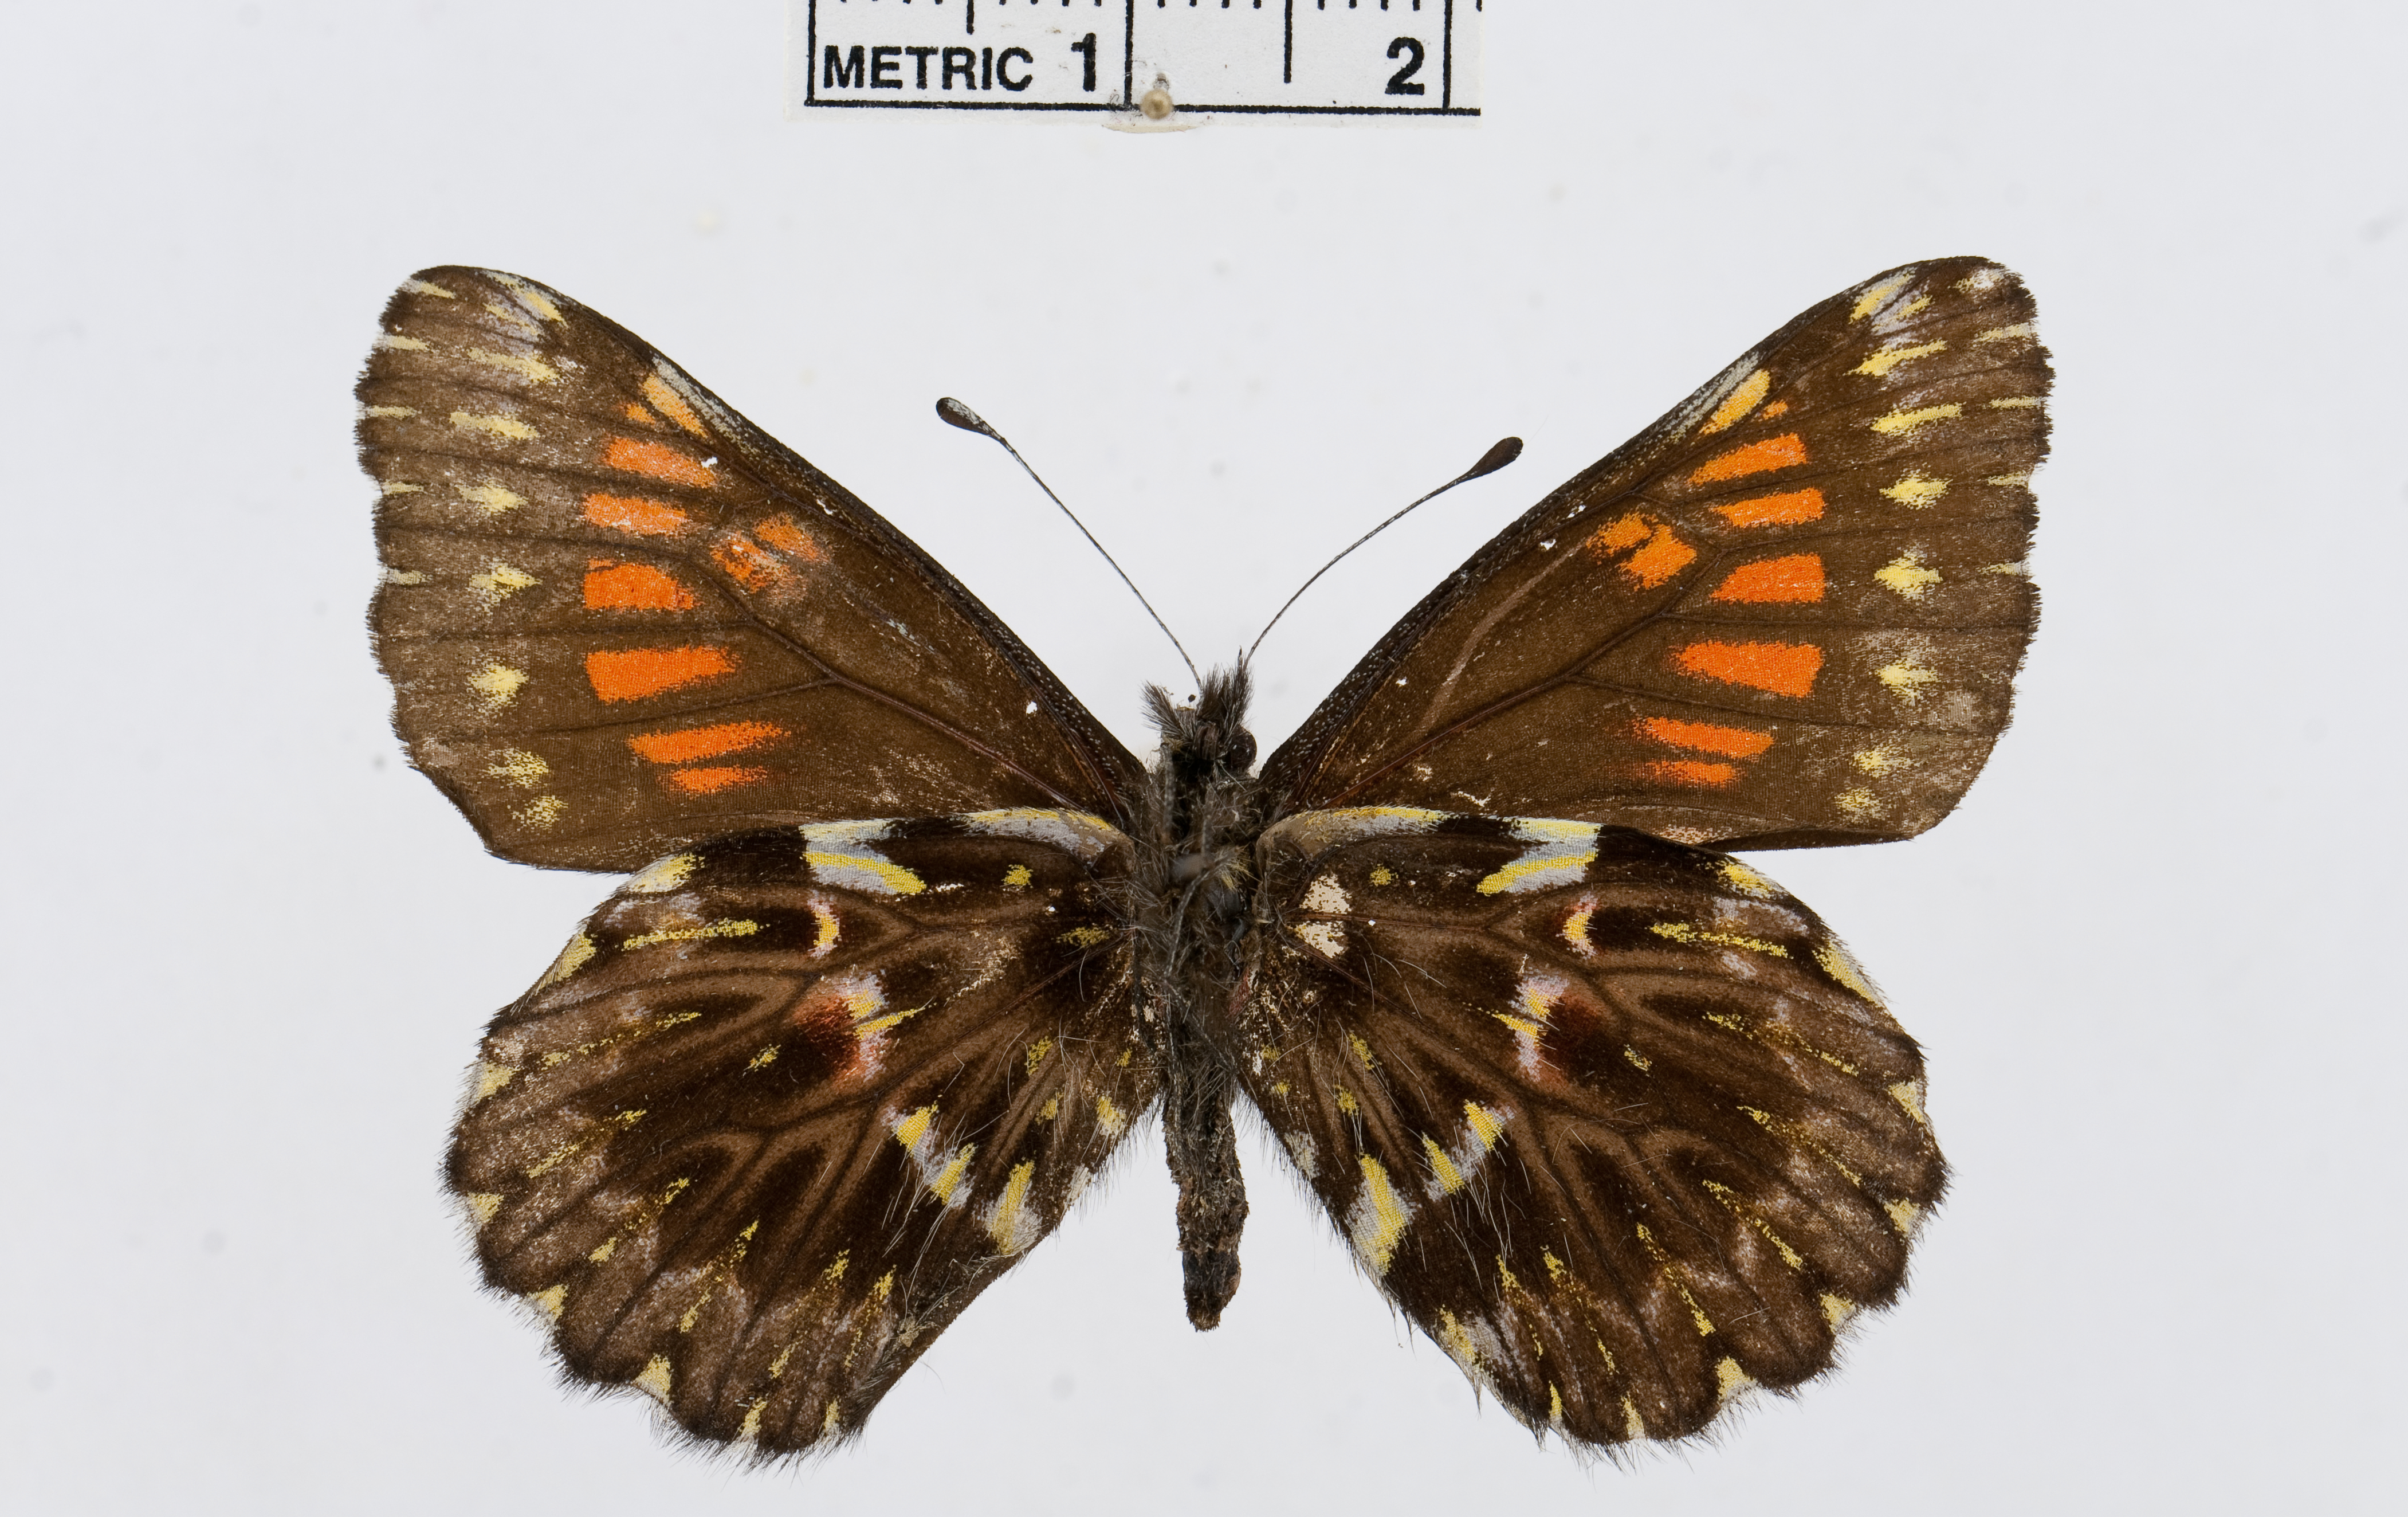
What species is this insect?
Catasticta cinerea
